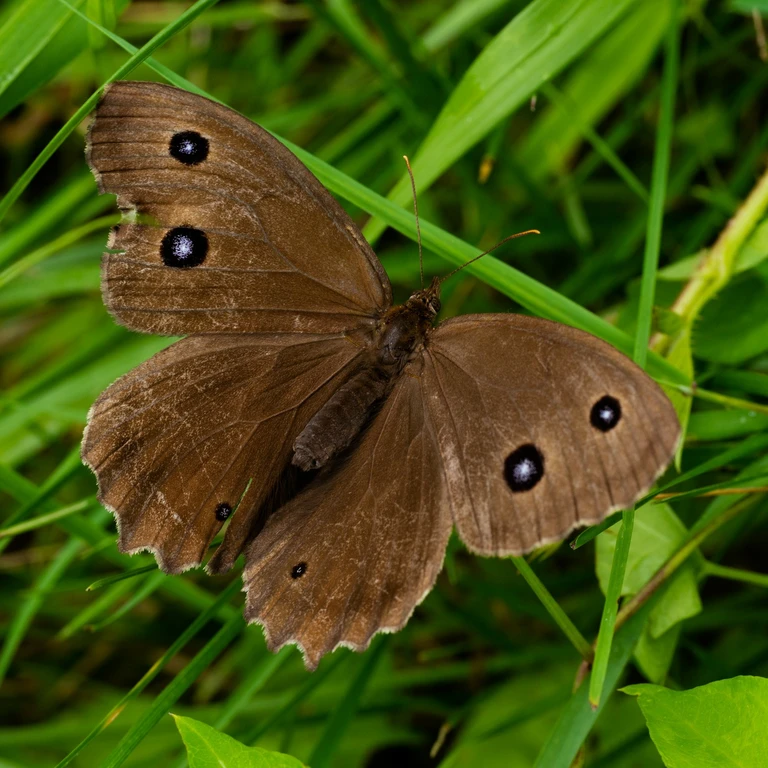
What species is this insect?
Minois dryas
